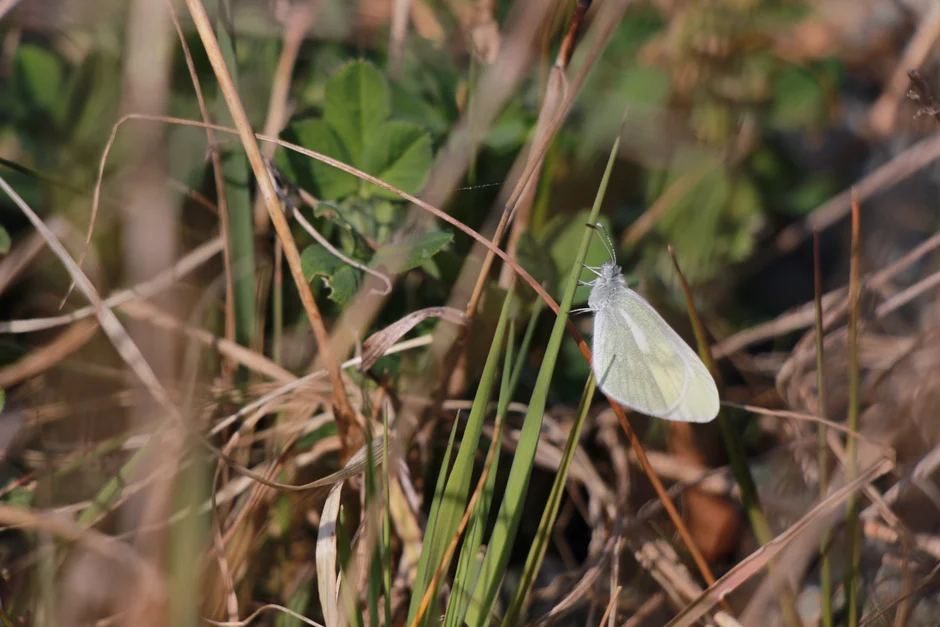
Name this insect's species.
Leptidea sinapis/juvernica
